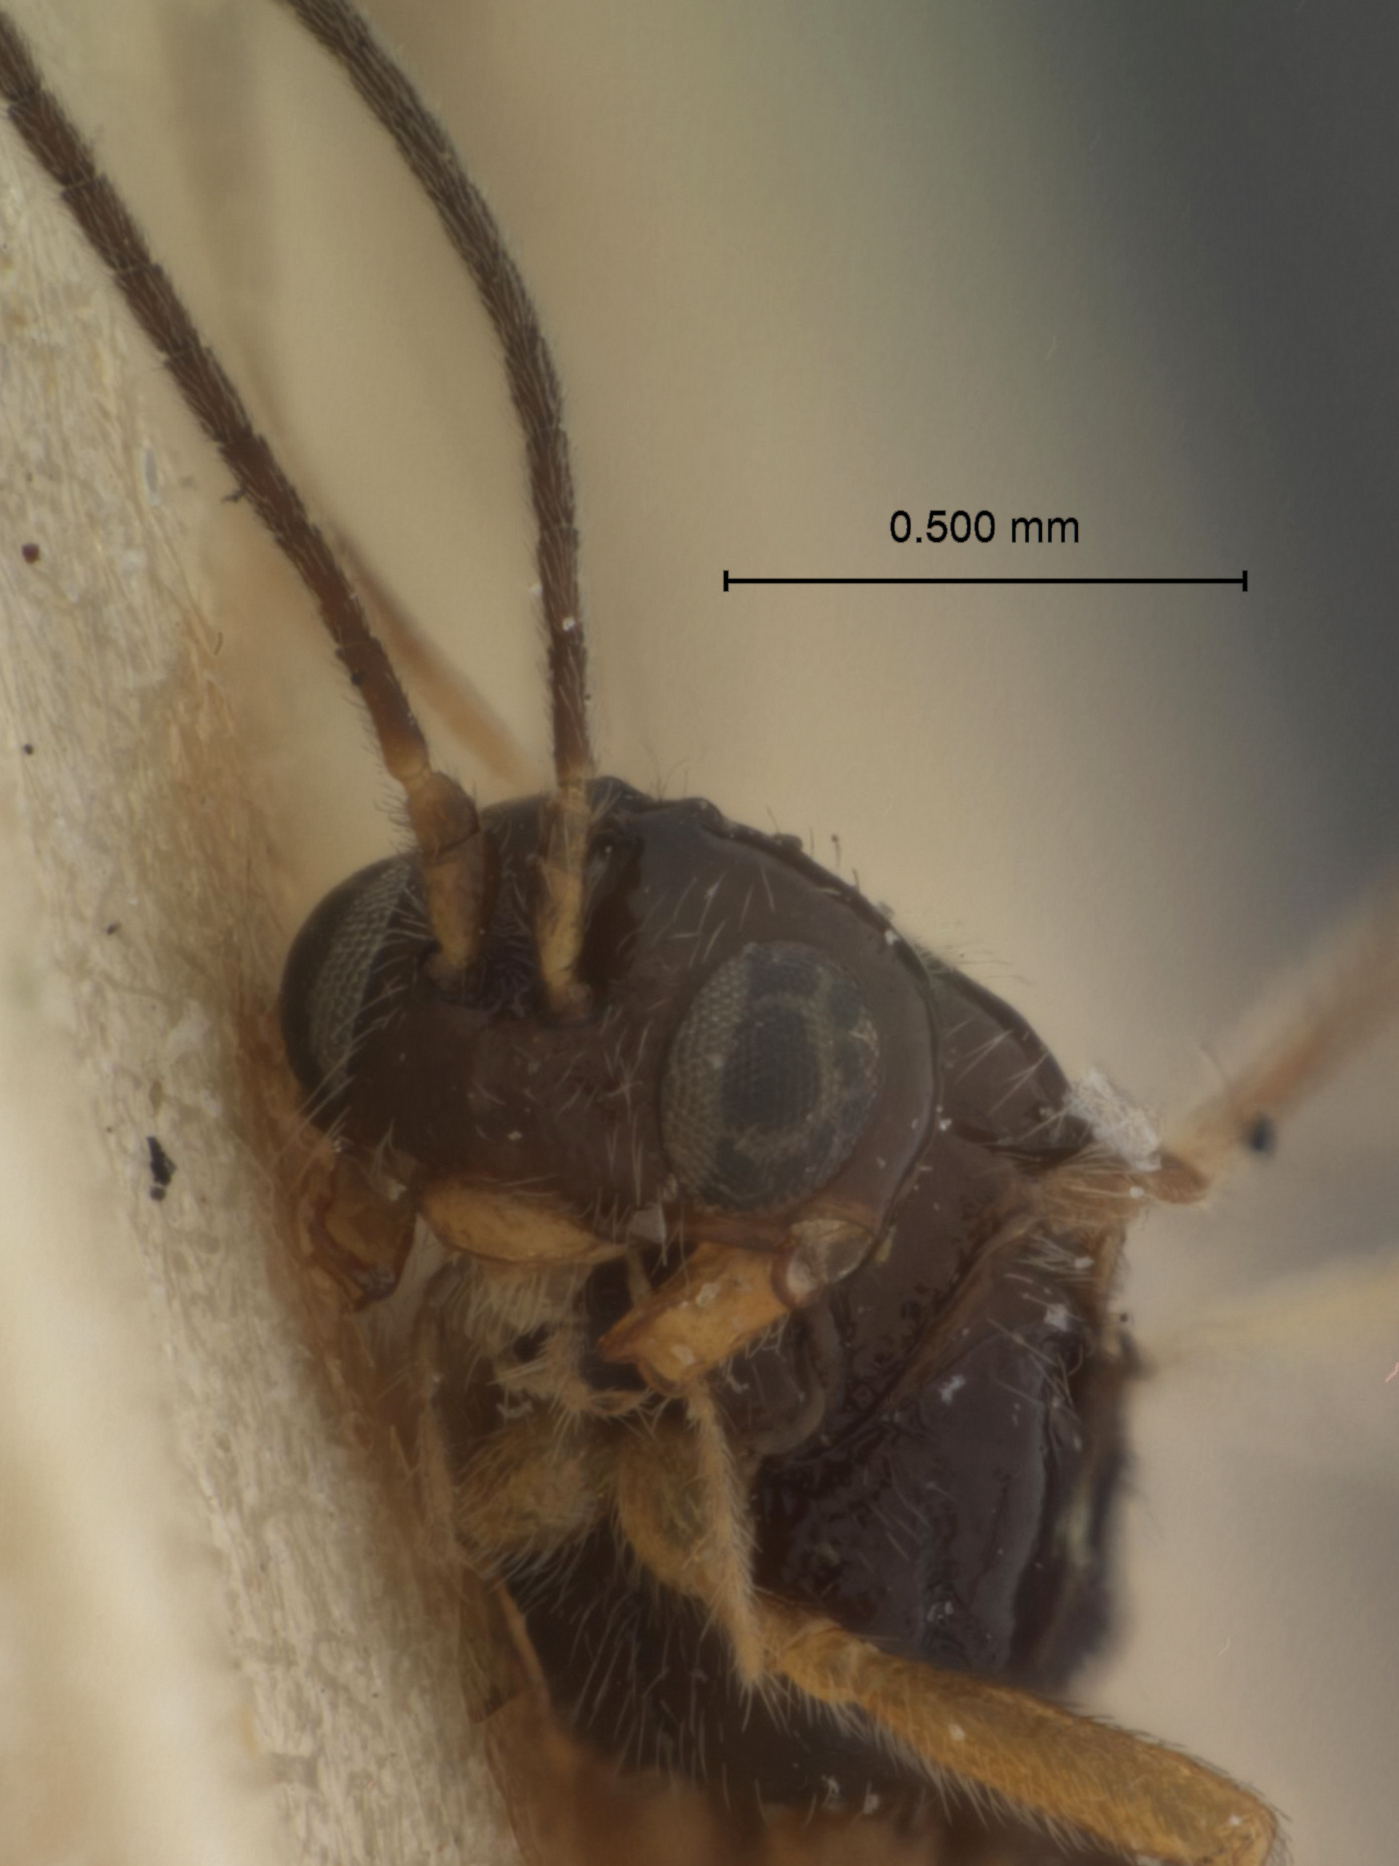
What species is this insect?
Alysia thapsina
